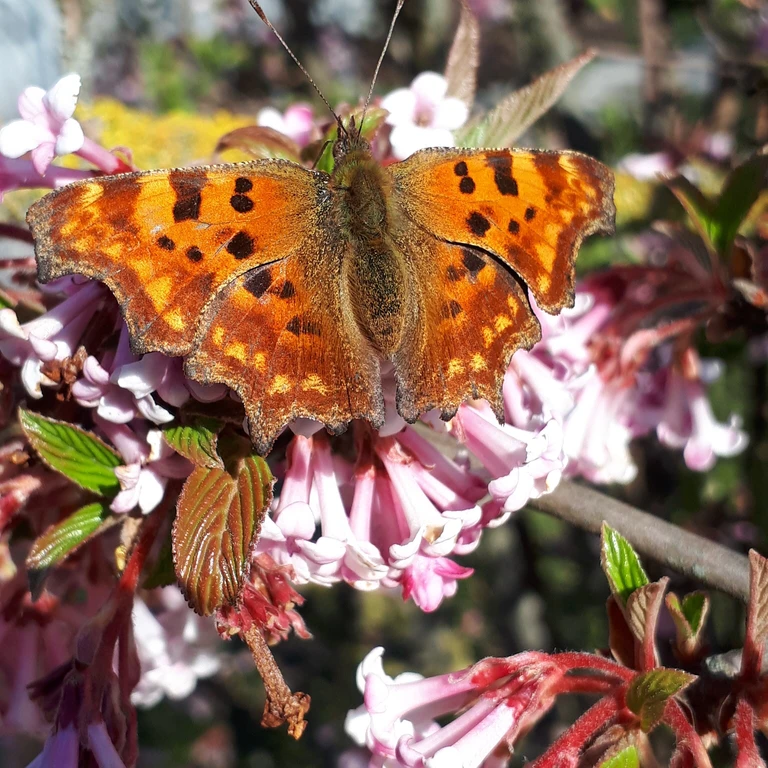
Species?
Polygonia c-album
